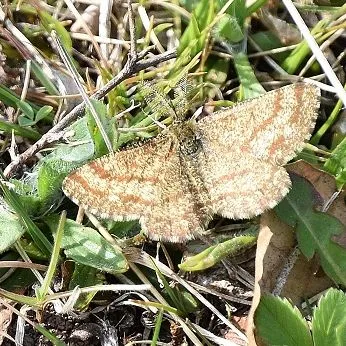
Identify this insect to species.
Ematurga atomaria
